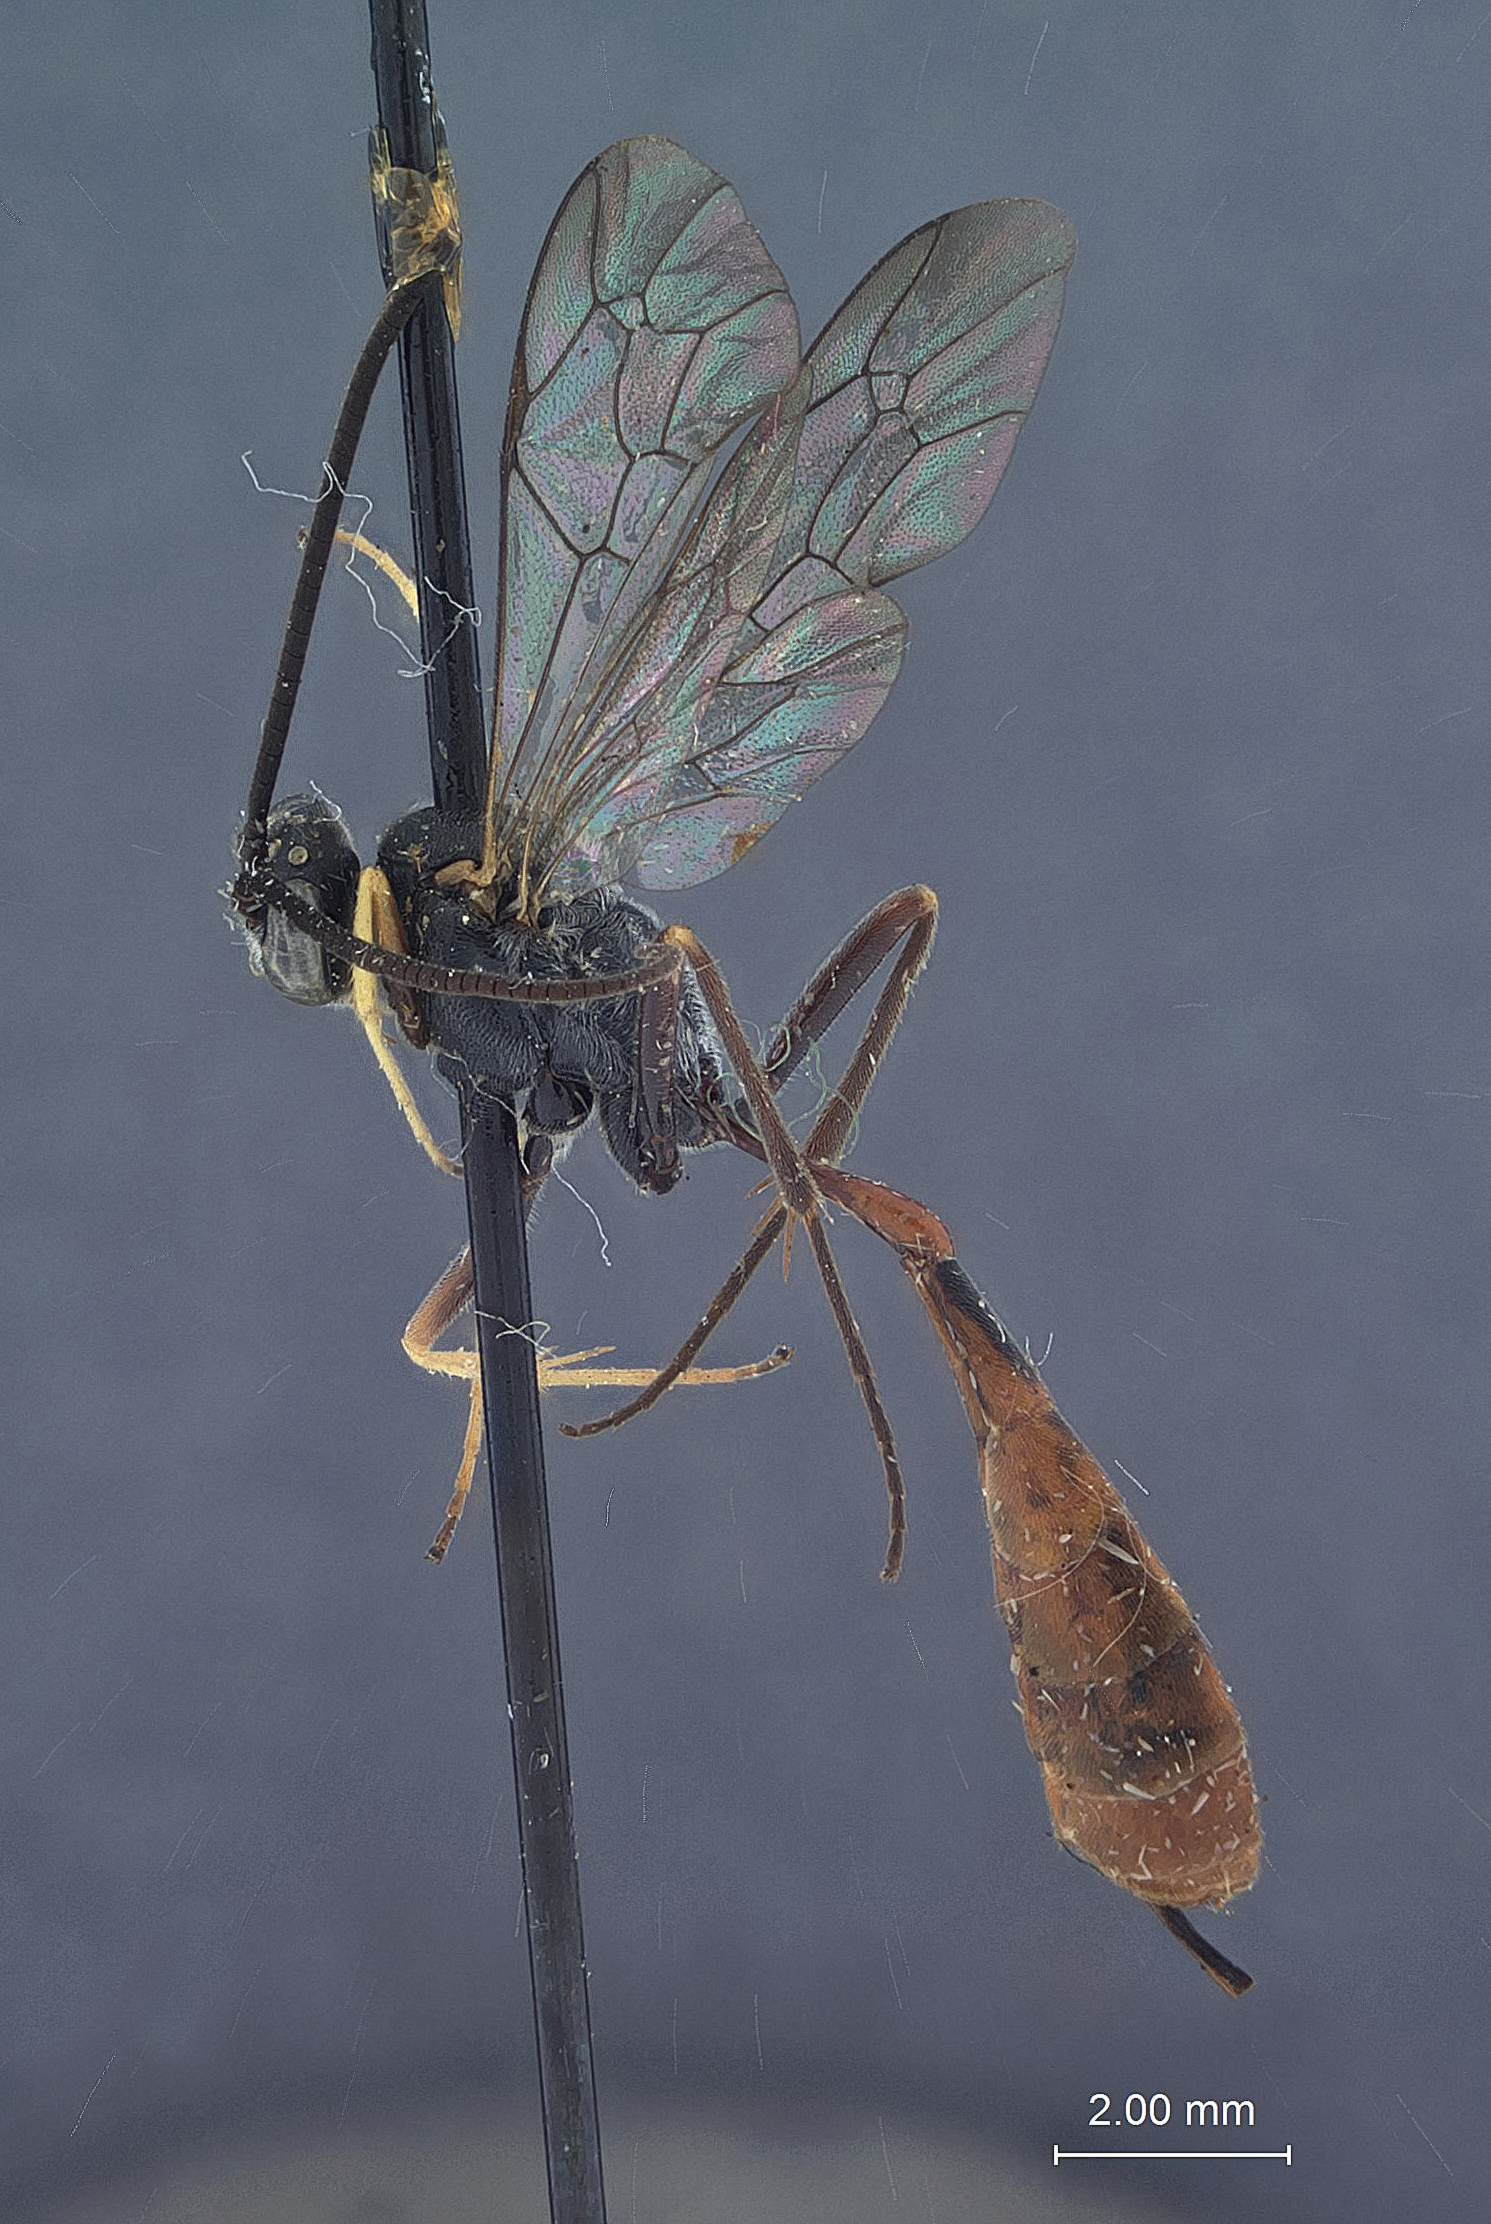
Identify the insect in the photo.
Campoplegidea johnsoni
